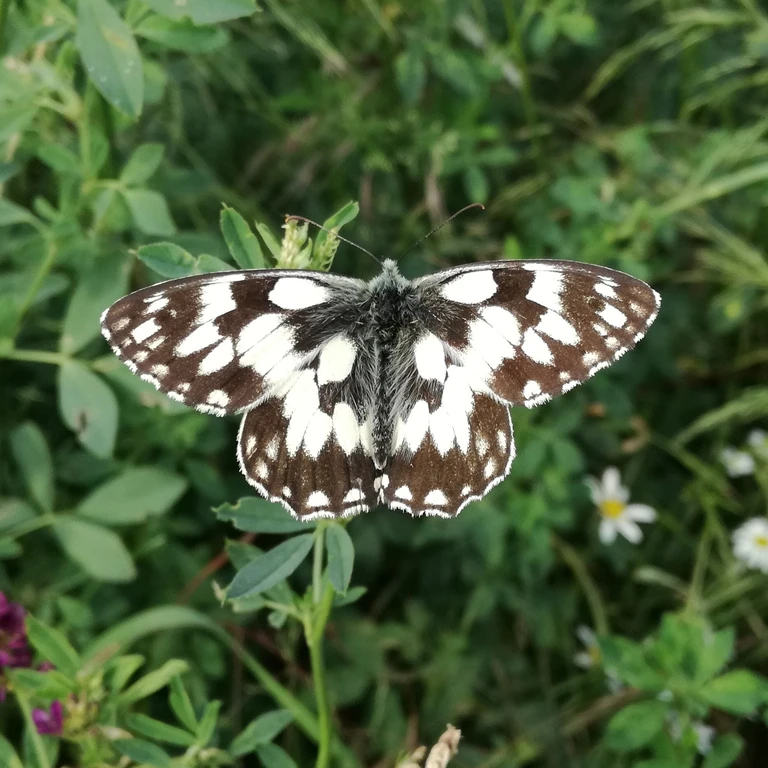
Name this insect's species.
Melanargia galathea
